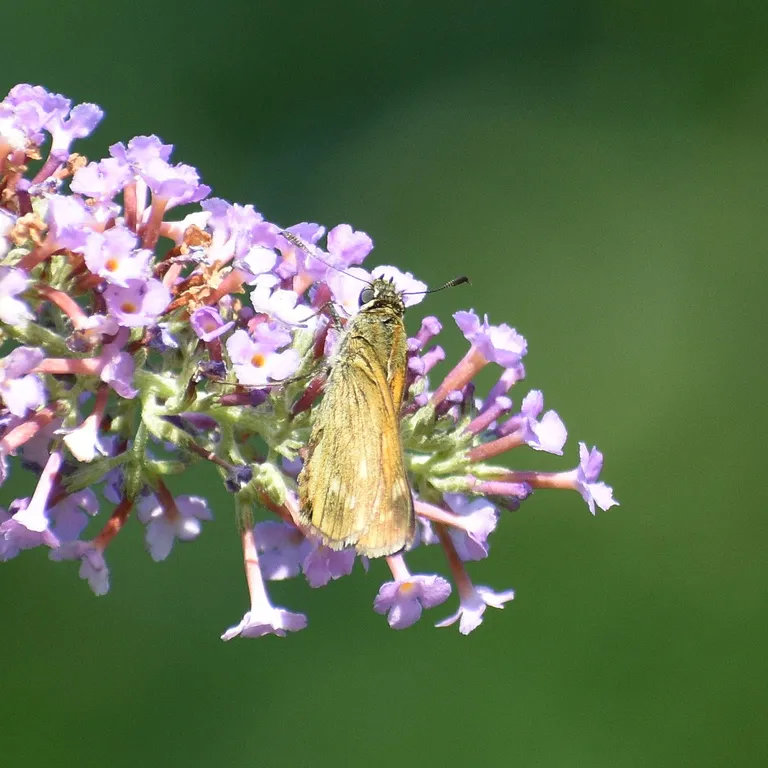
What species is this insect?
Ochlodes sylvanus (also Ochlodes venata)
